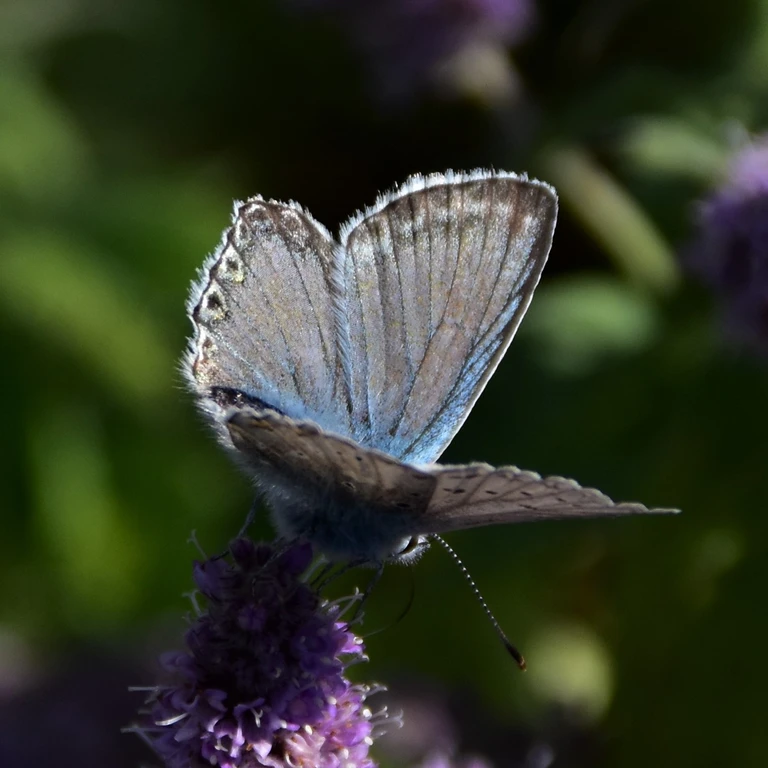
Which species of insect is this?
Lysandra coridon
